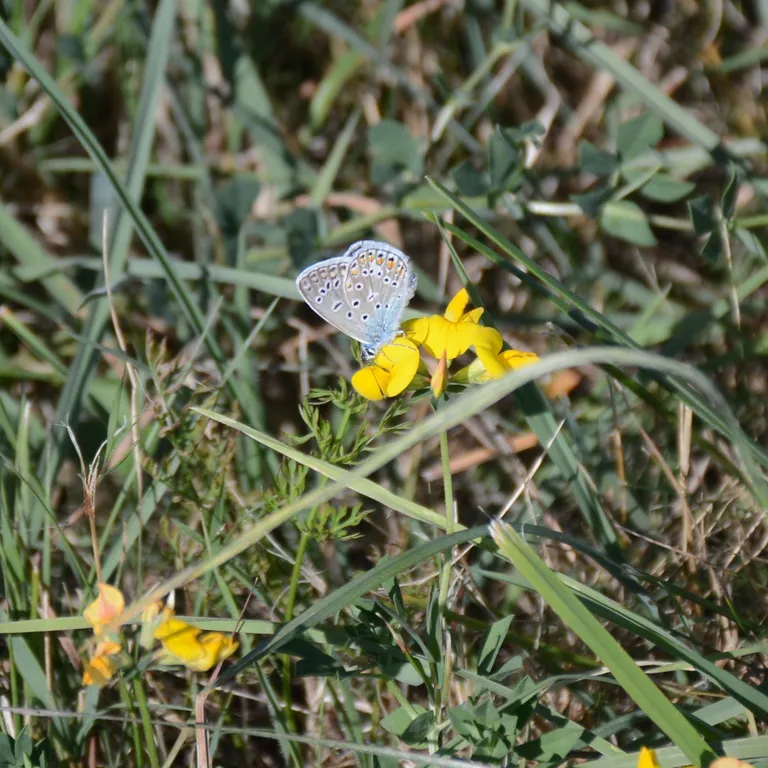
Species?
Polyommatus icarus
